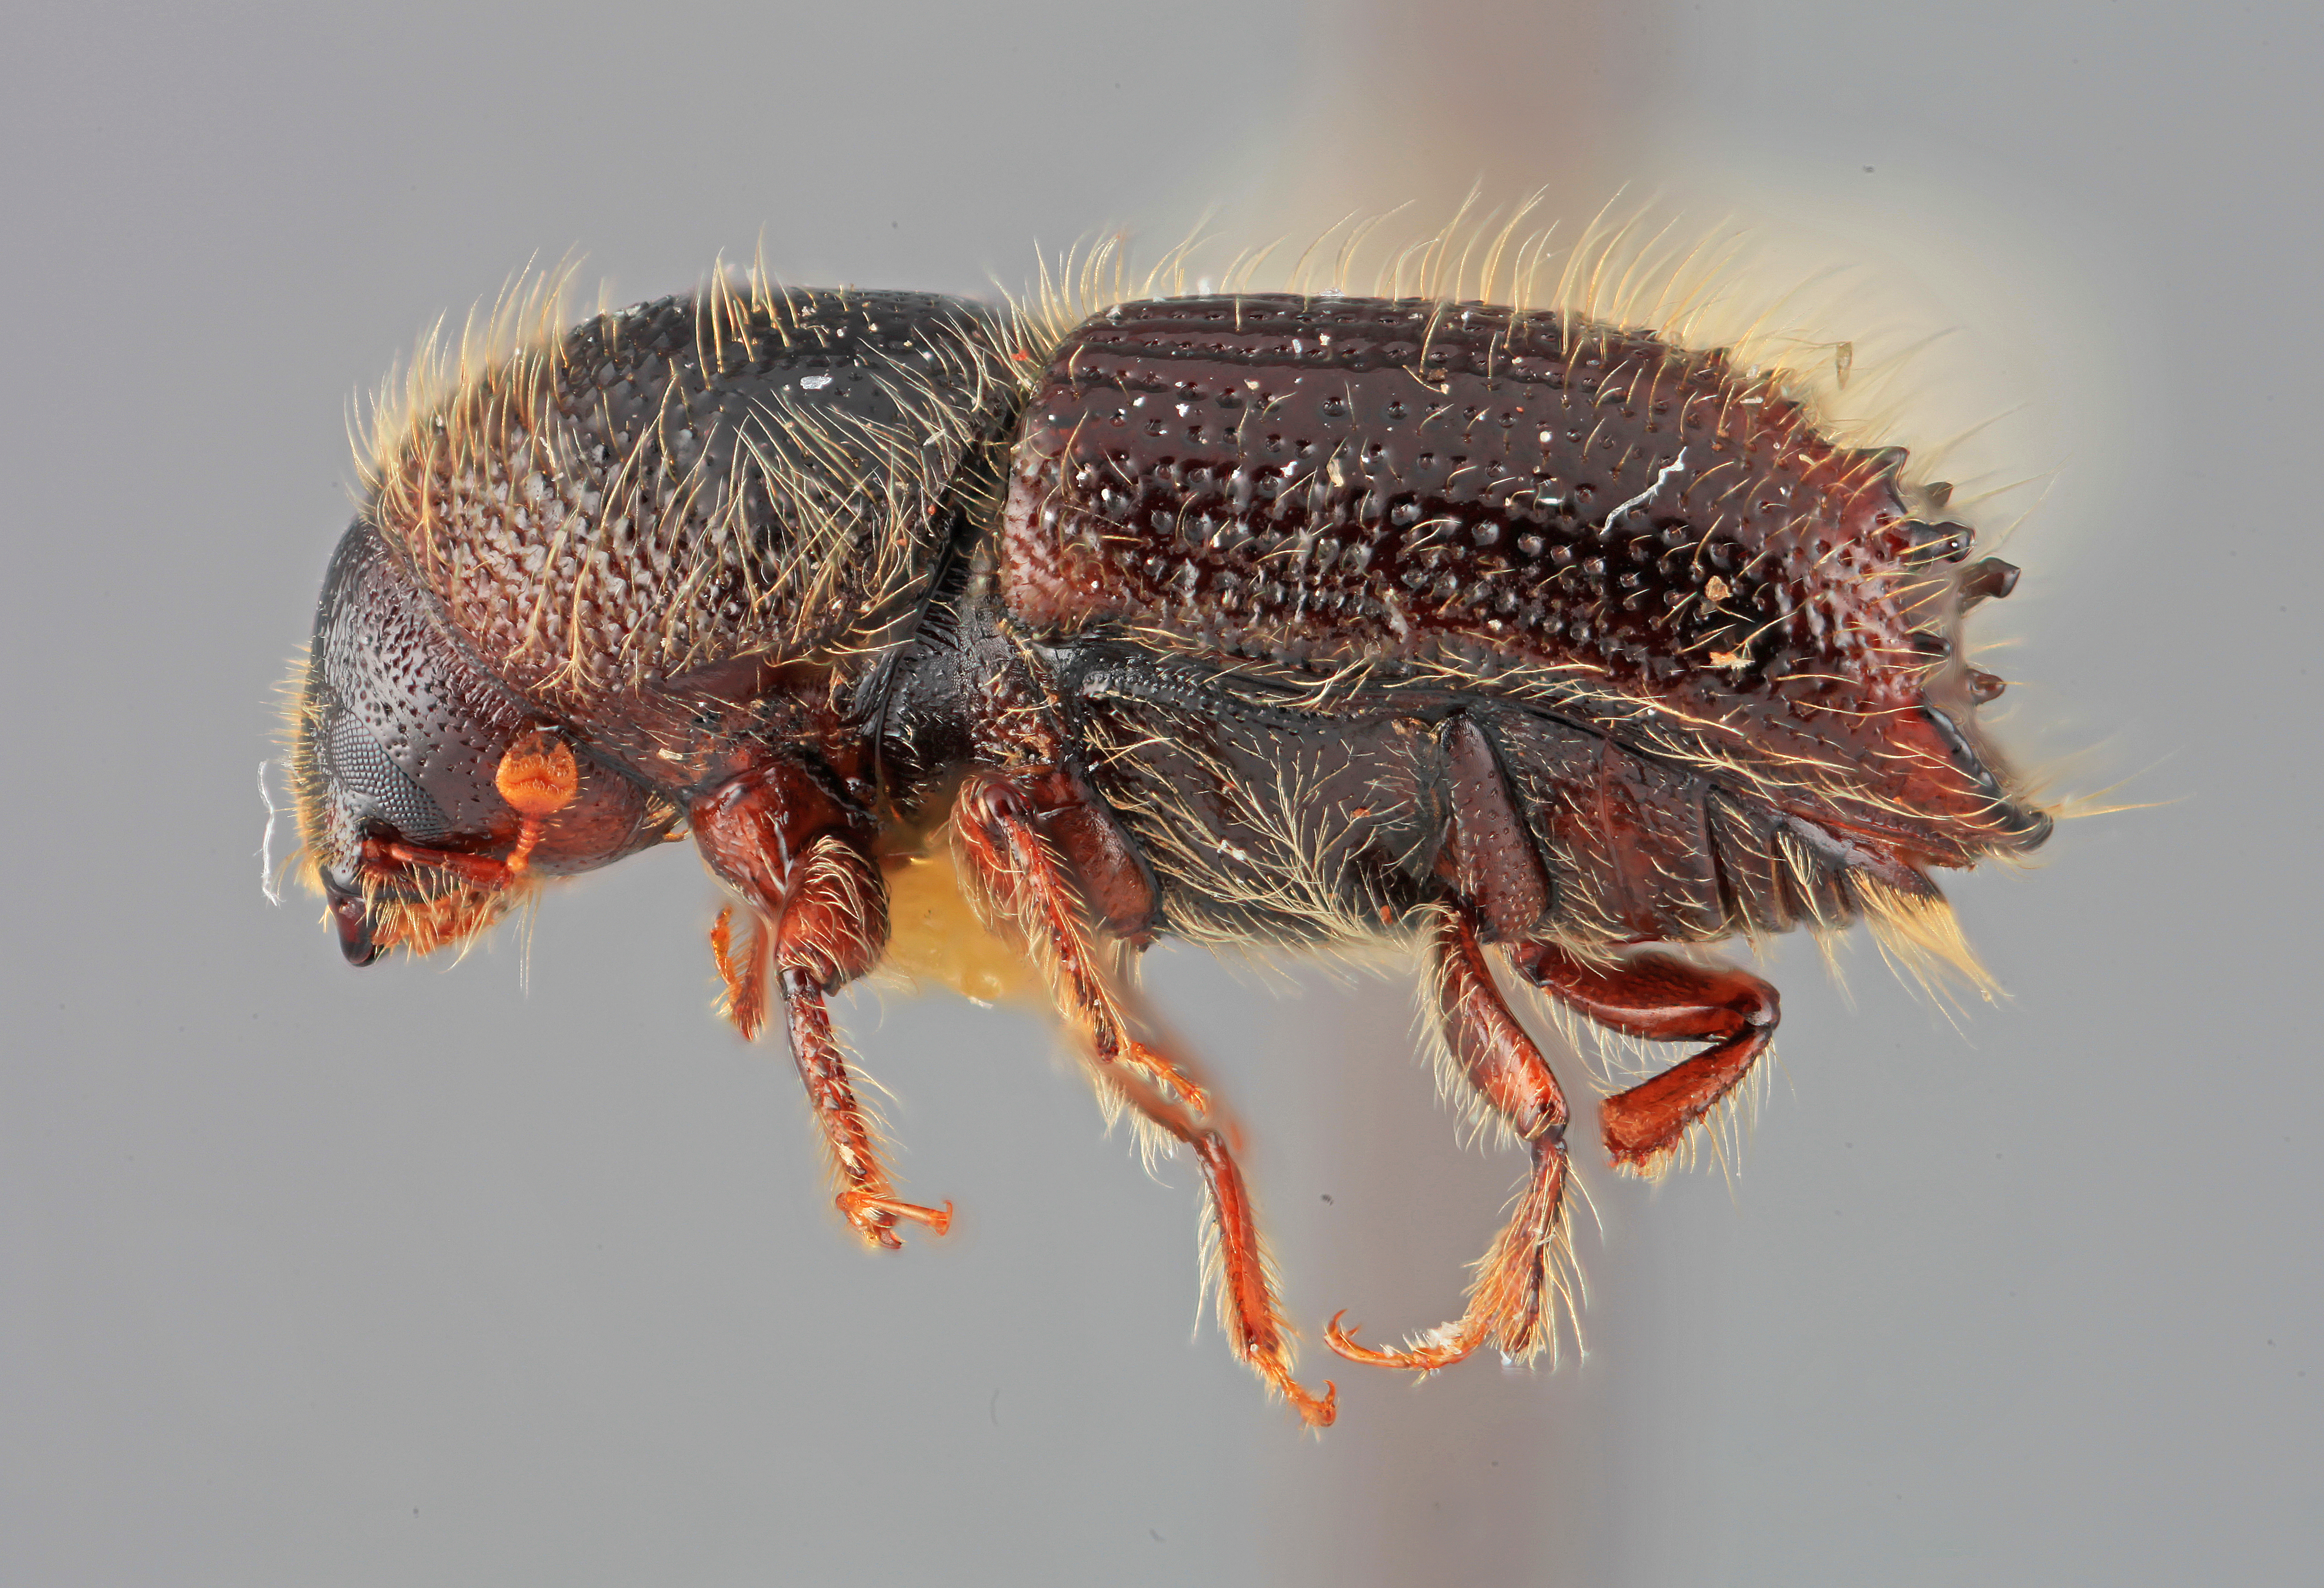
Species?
Ips utahensis
